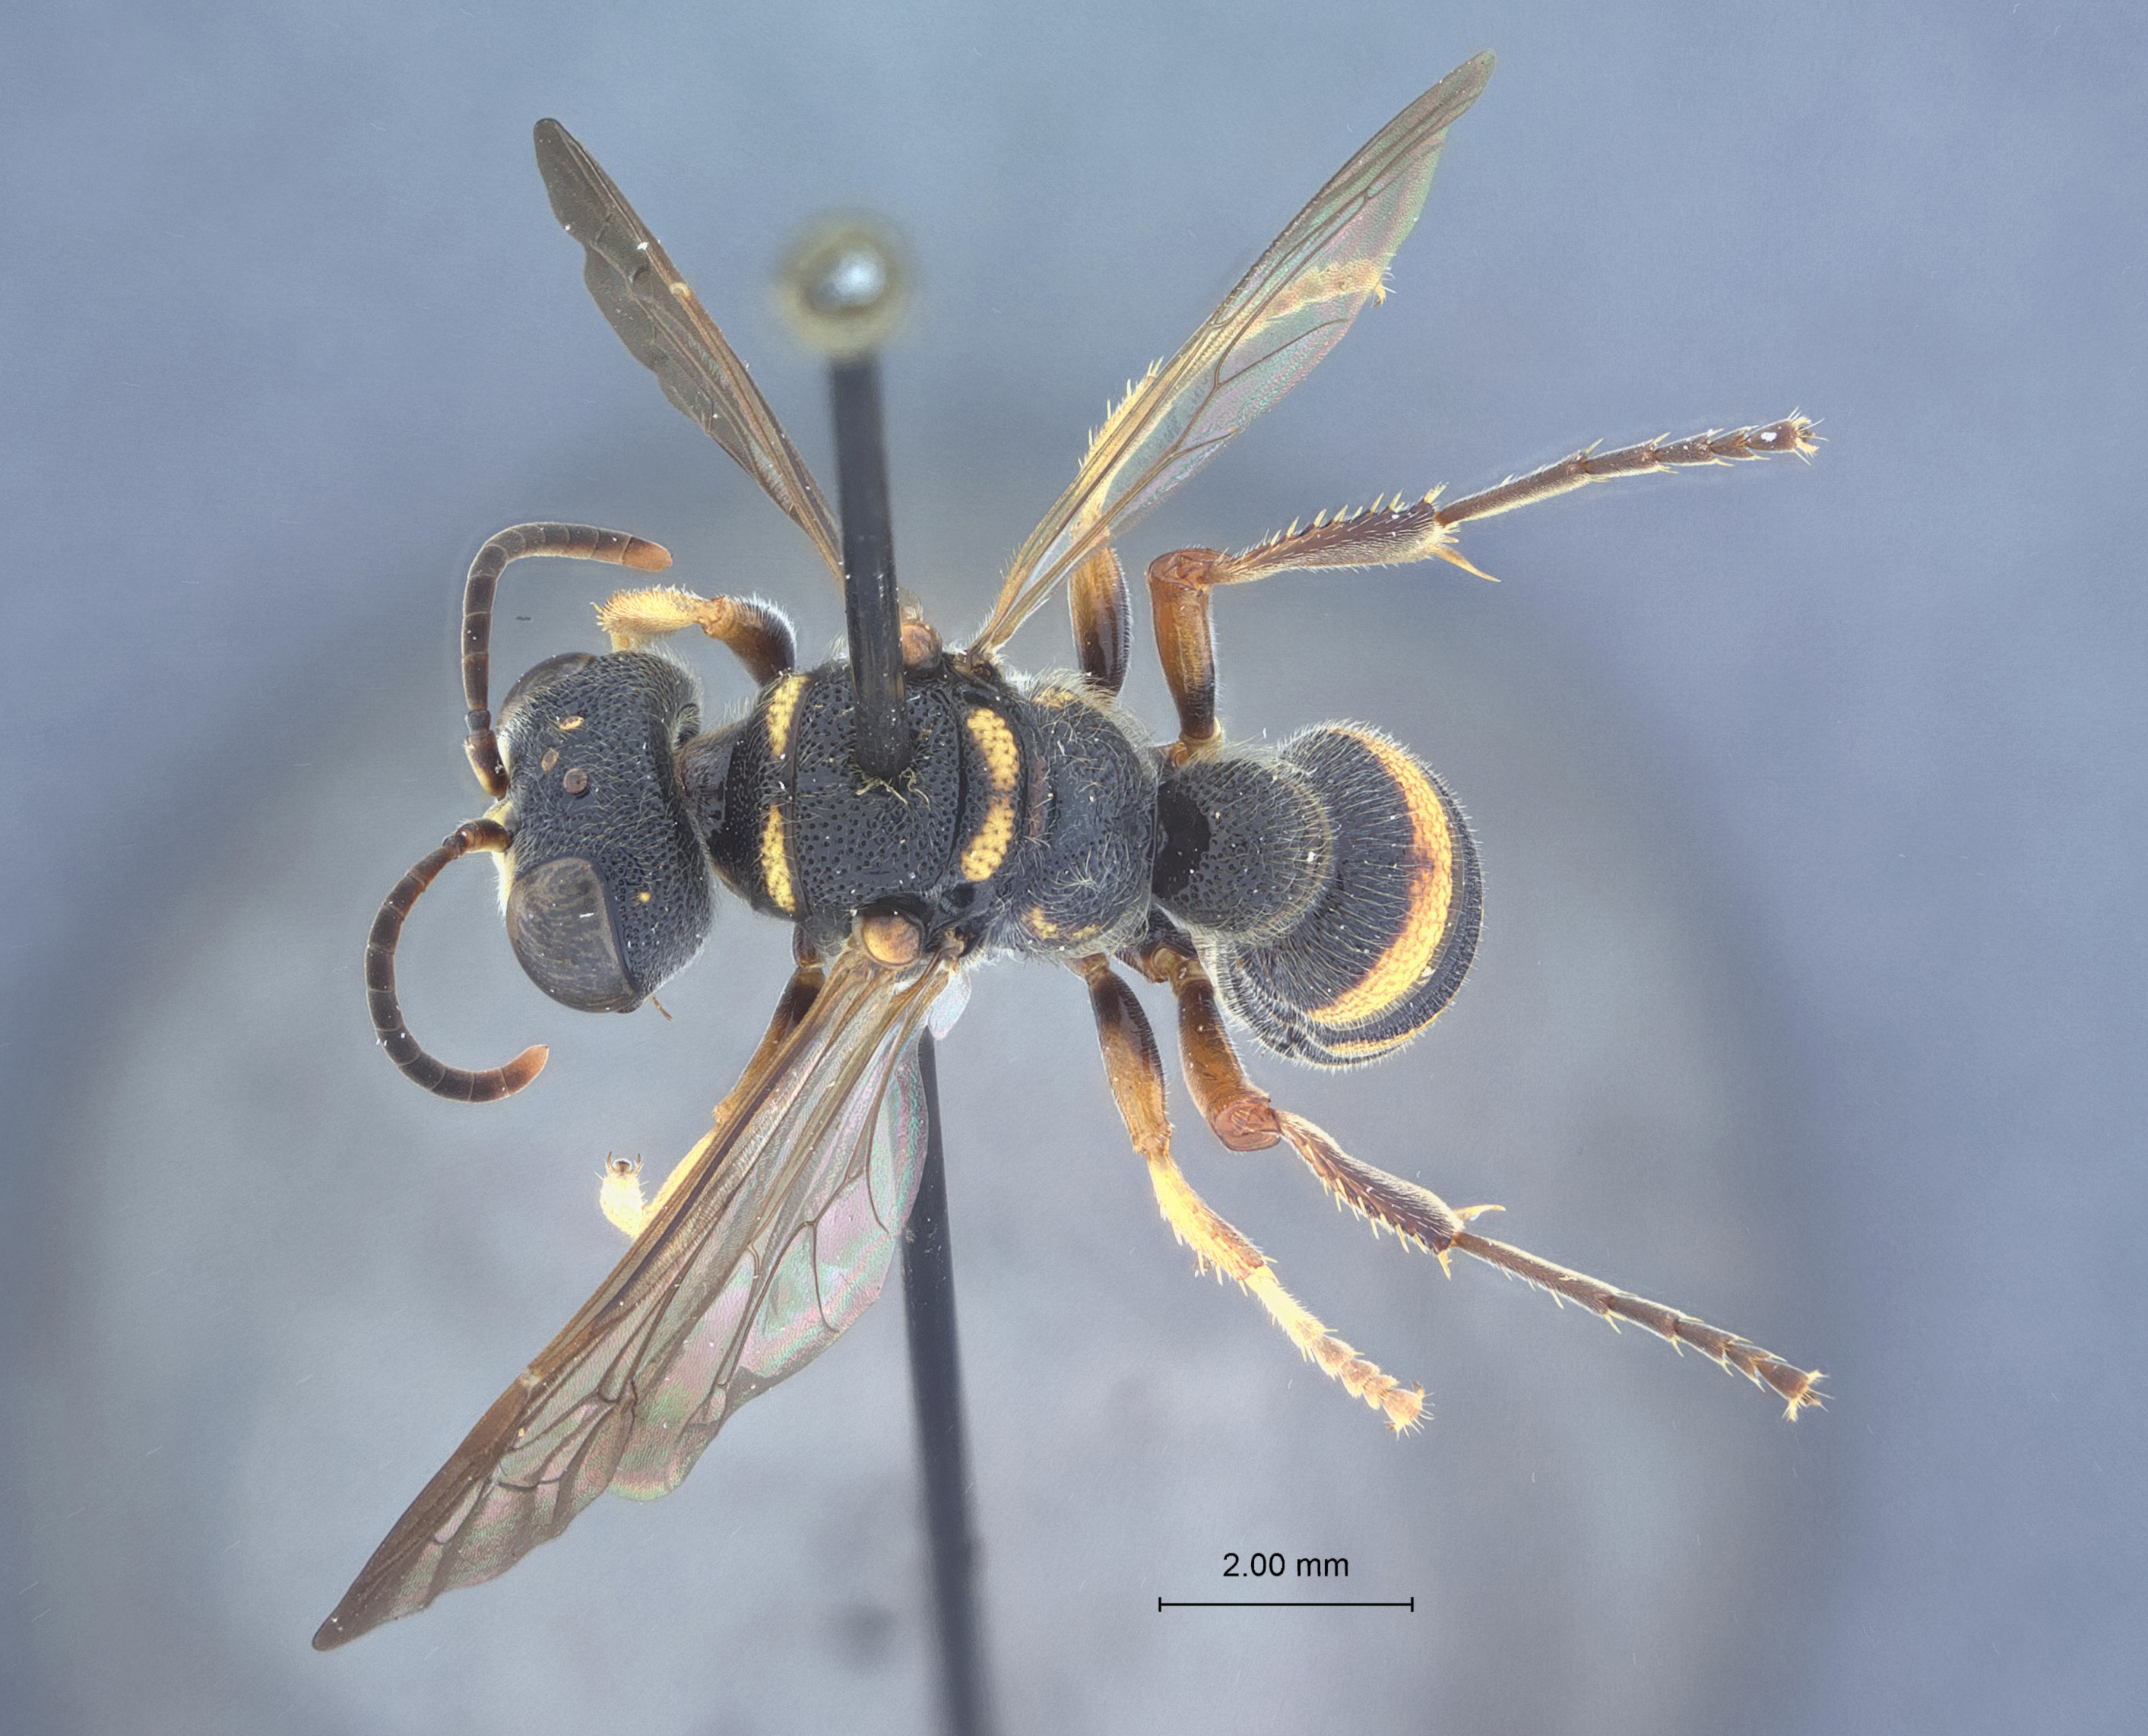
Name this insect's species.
Cerceris robertsonii
